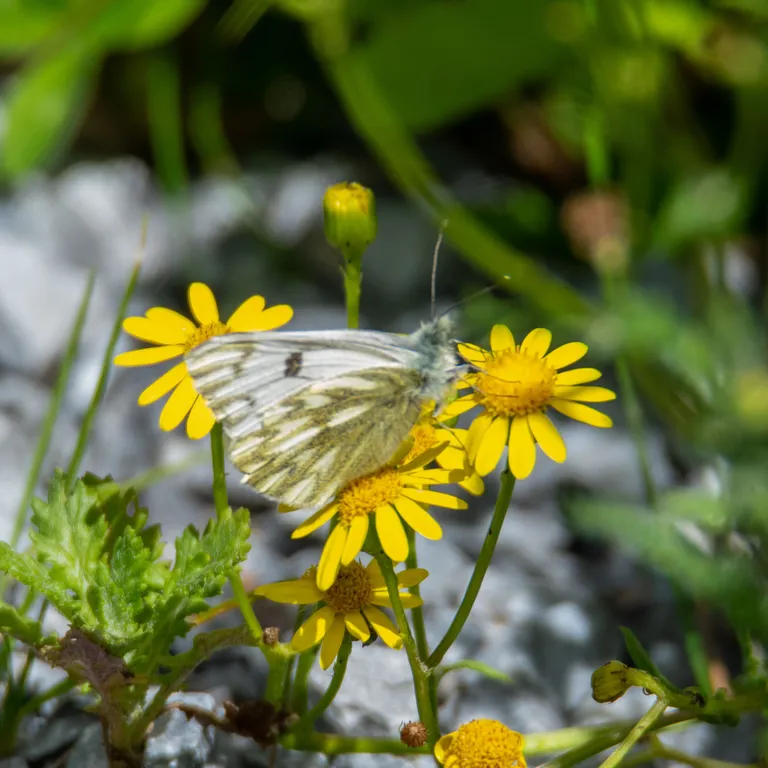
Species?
Pontia callidice
